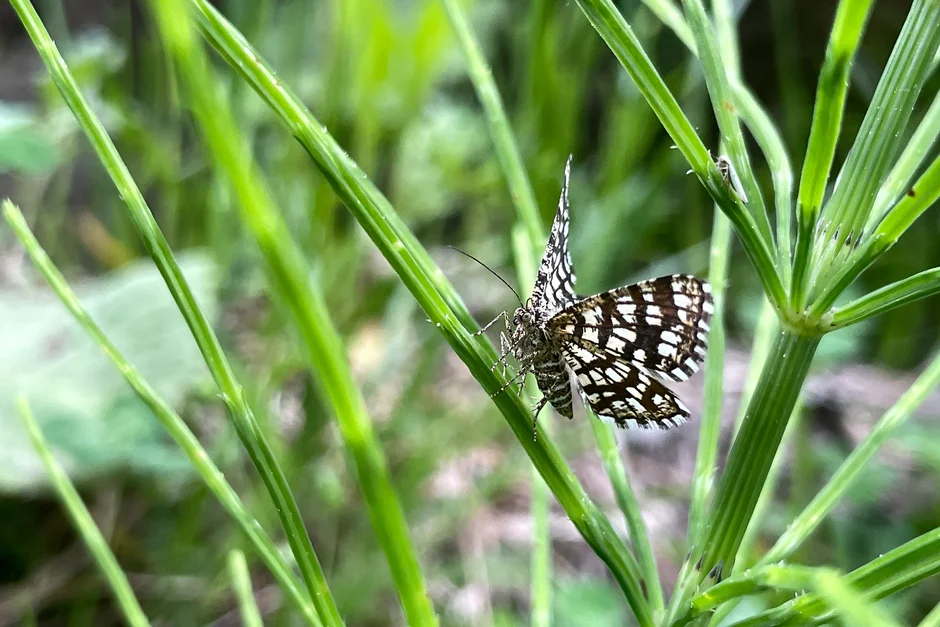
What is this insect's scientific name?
Chiasmia clathrata
